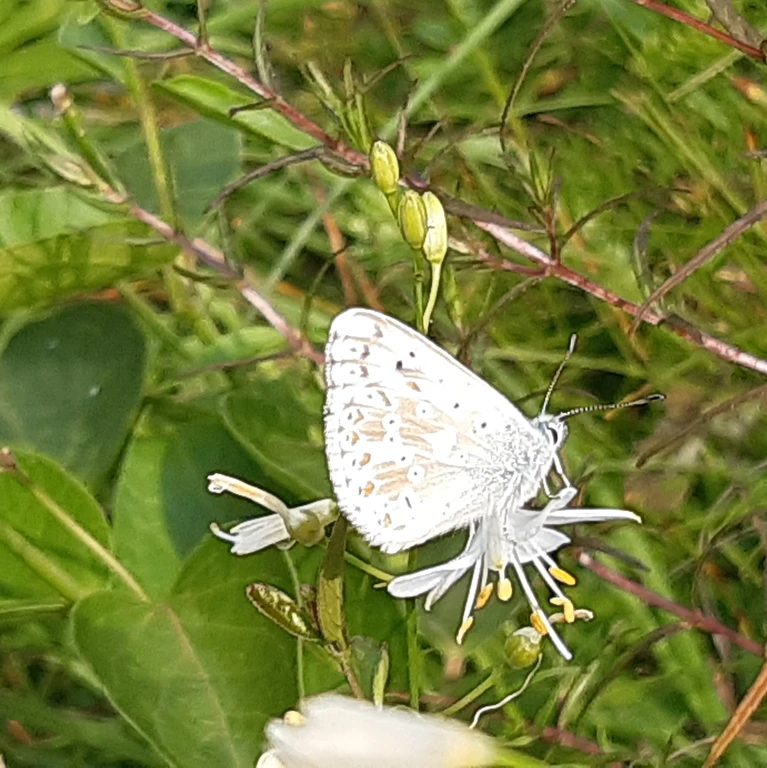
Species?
Lysandra coridon
